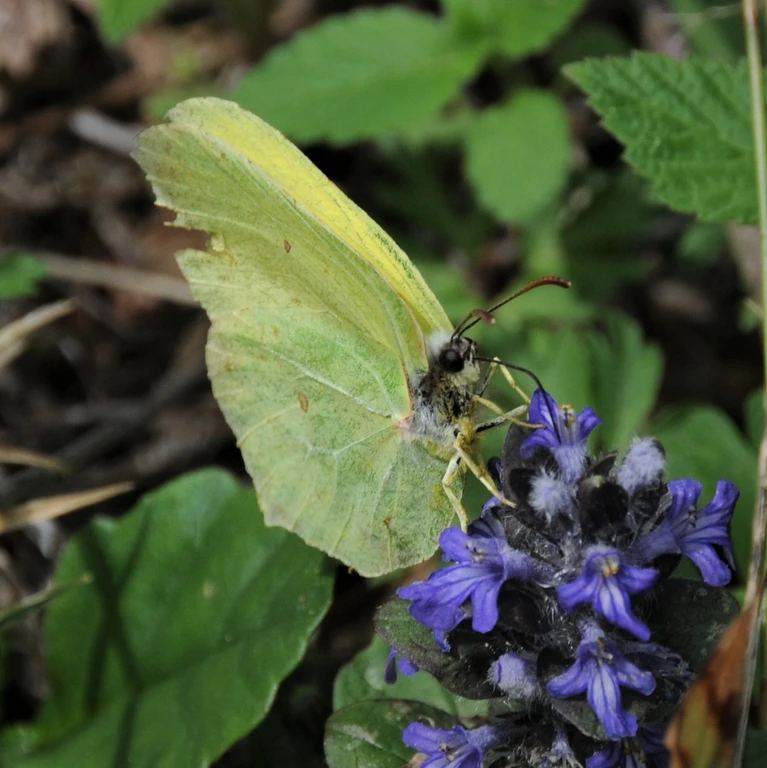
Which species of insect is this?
Gonepteryx rhamni
